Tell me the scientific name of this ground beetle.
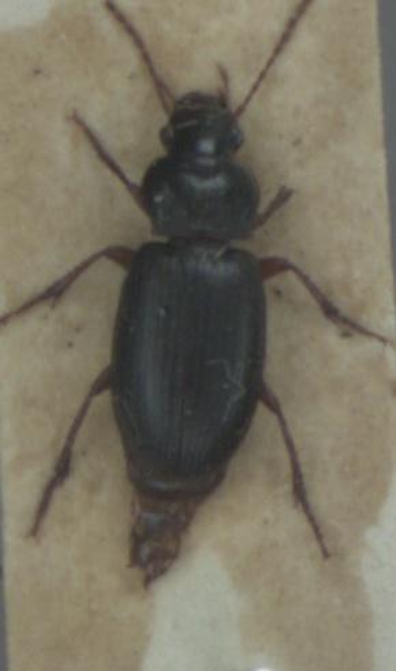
Ophonus rufibarbis
